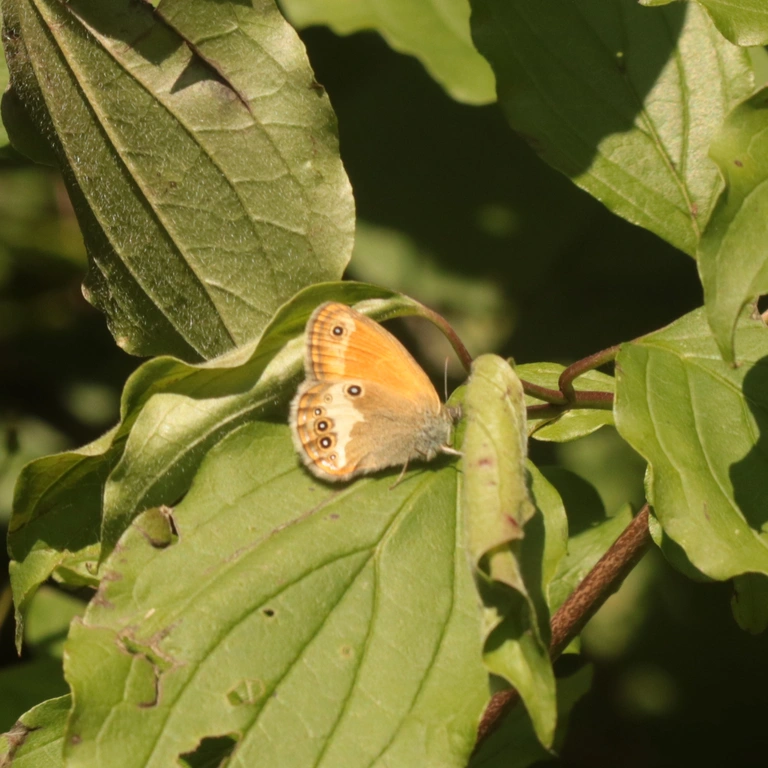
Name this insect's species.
Coenonympha arcania
